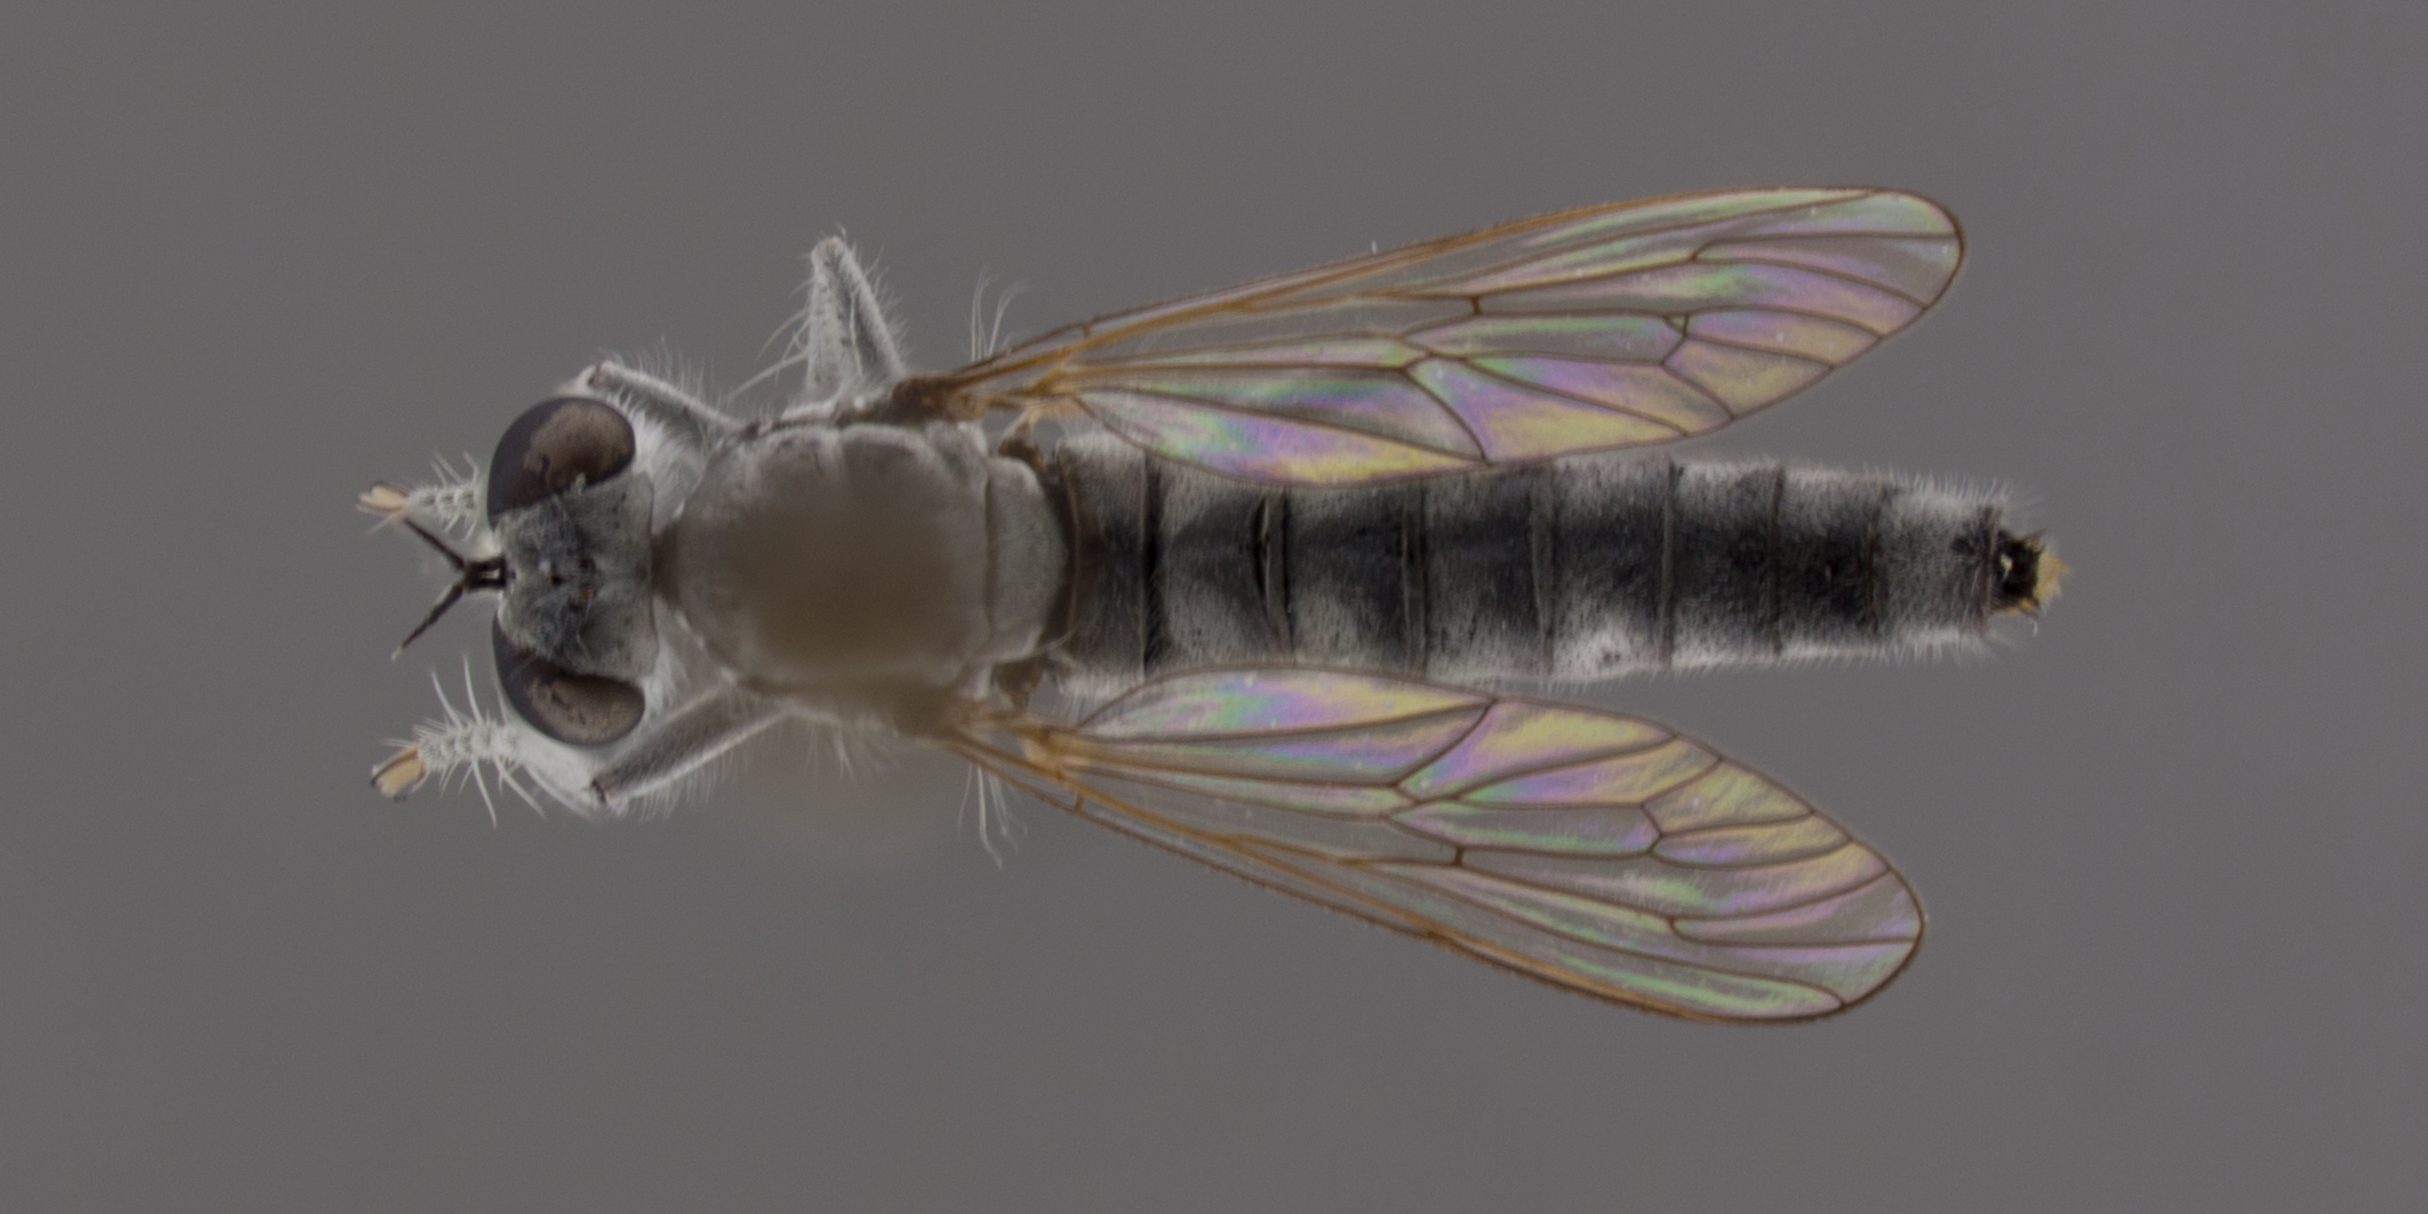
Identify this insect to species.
Stichopogon argenteus
